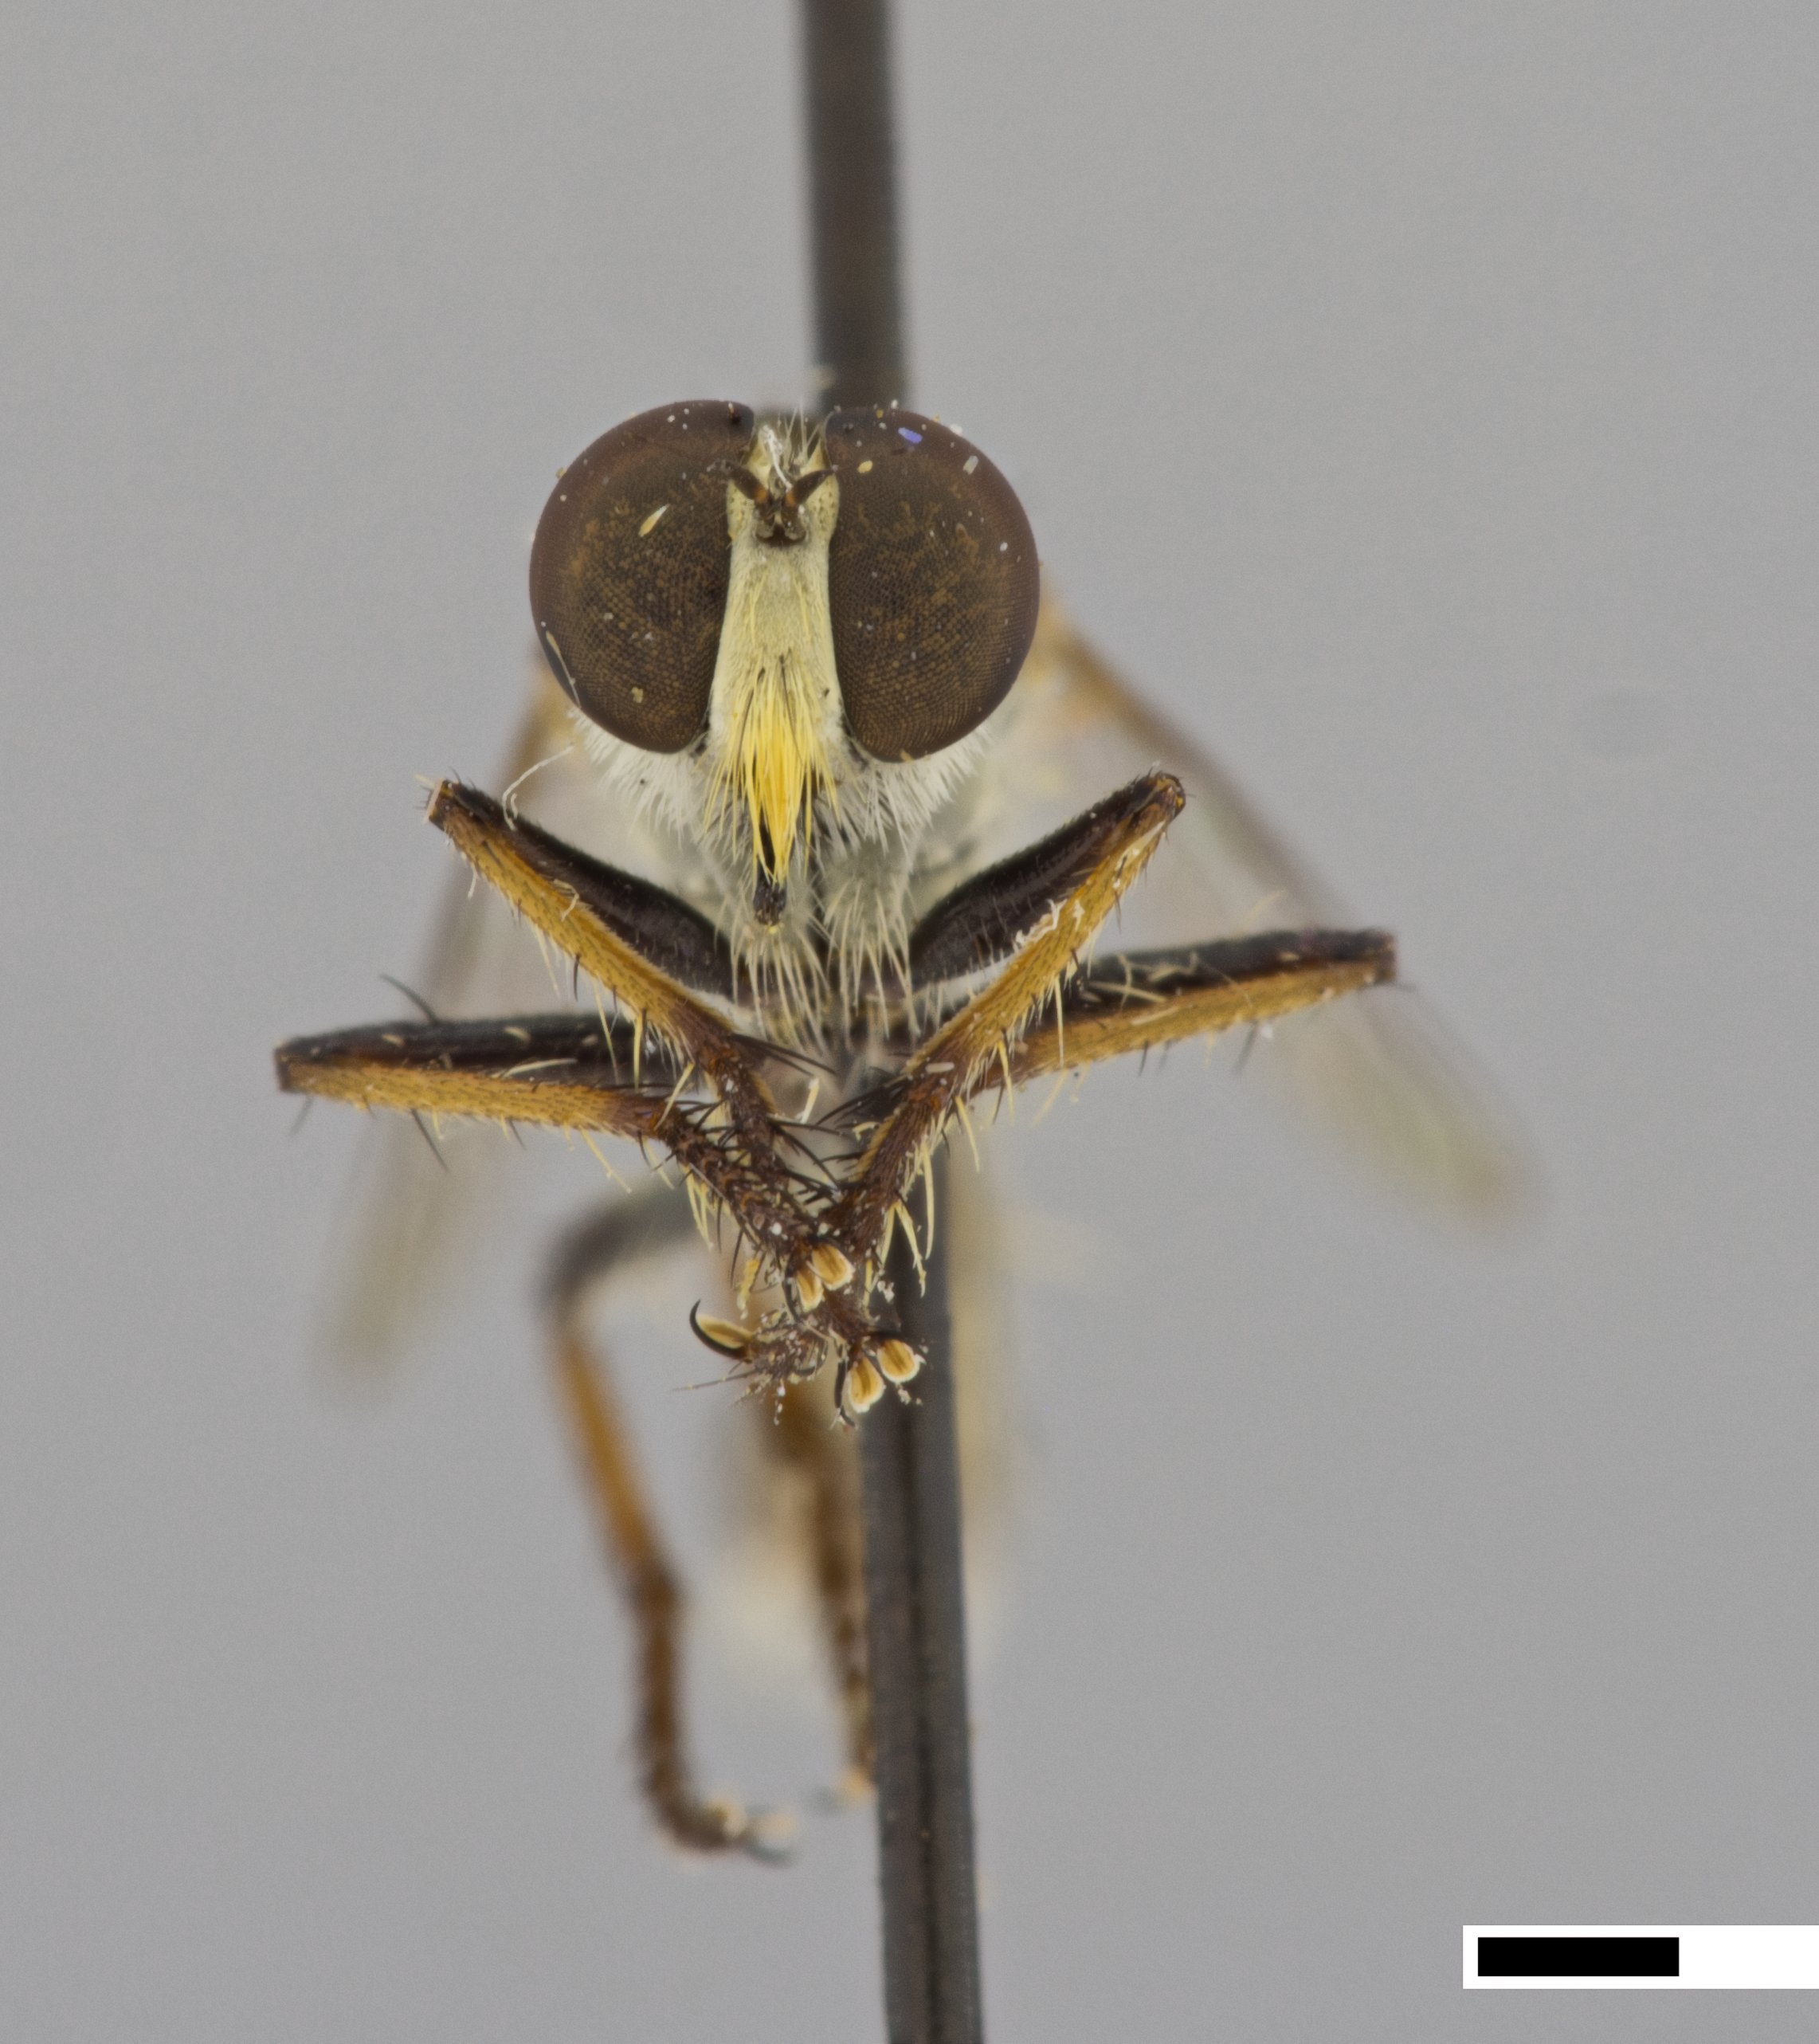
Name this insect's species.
Wilcoxius bullatus
